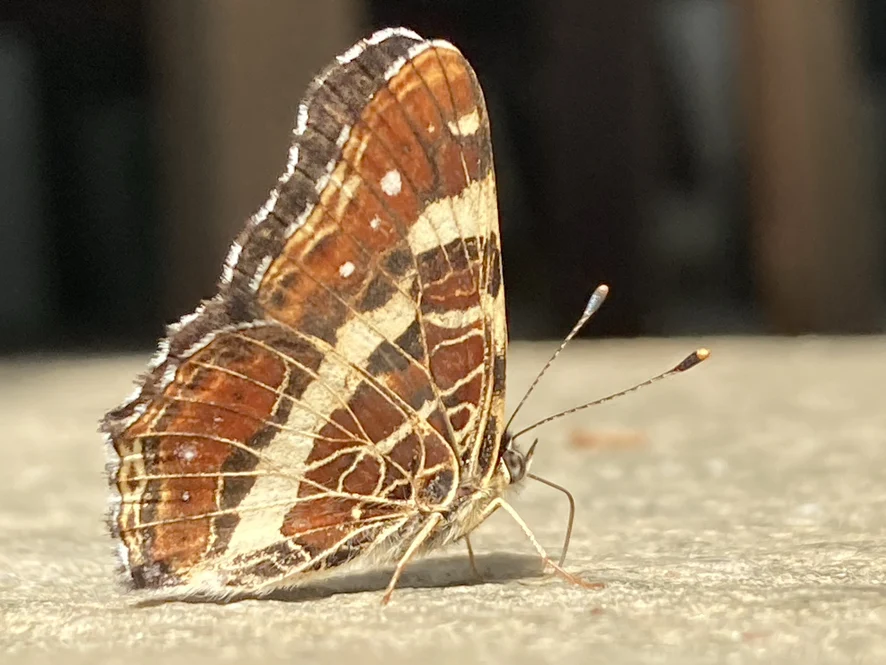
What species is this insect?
Araschnia levana
